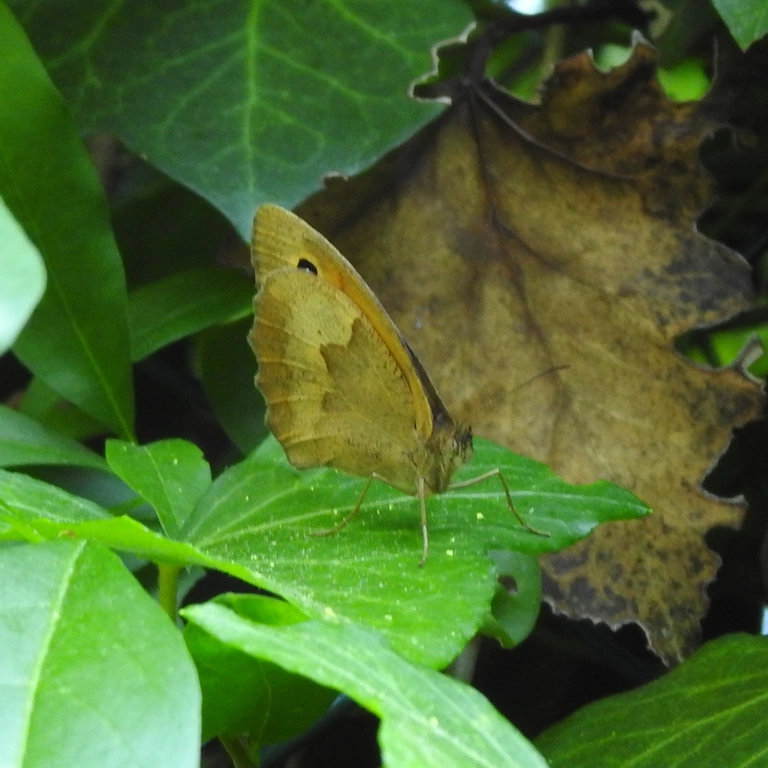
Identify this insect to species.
Maniola jurtina
